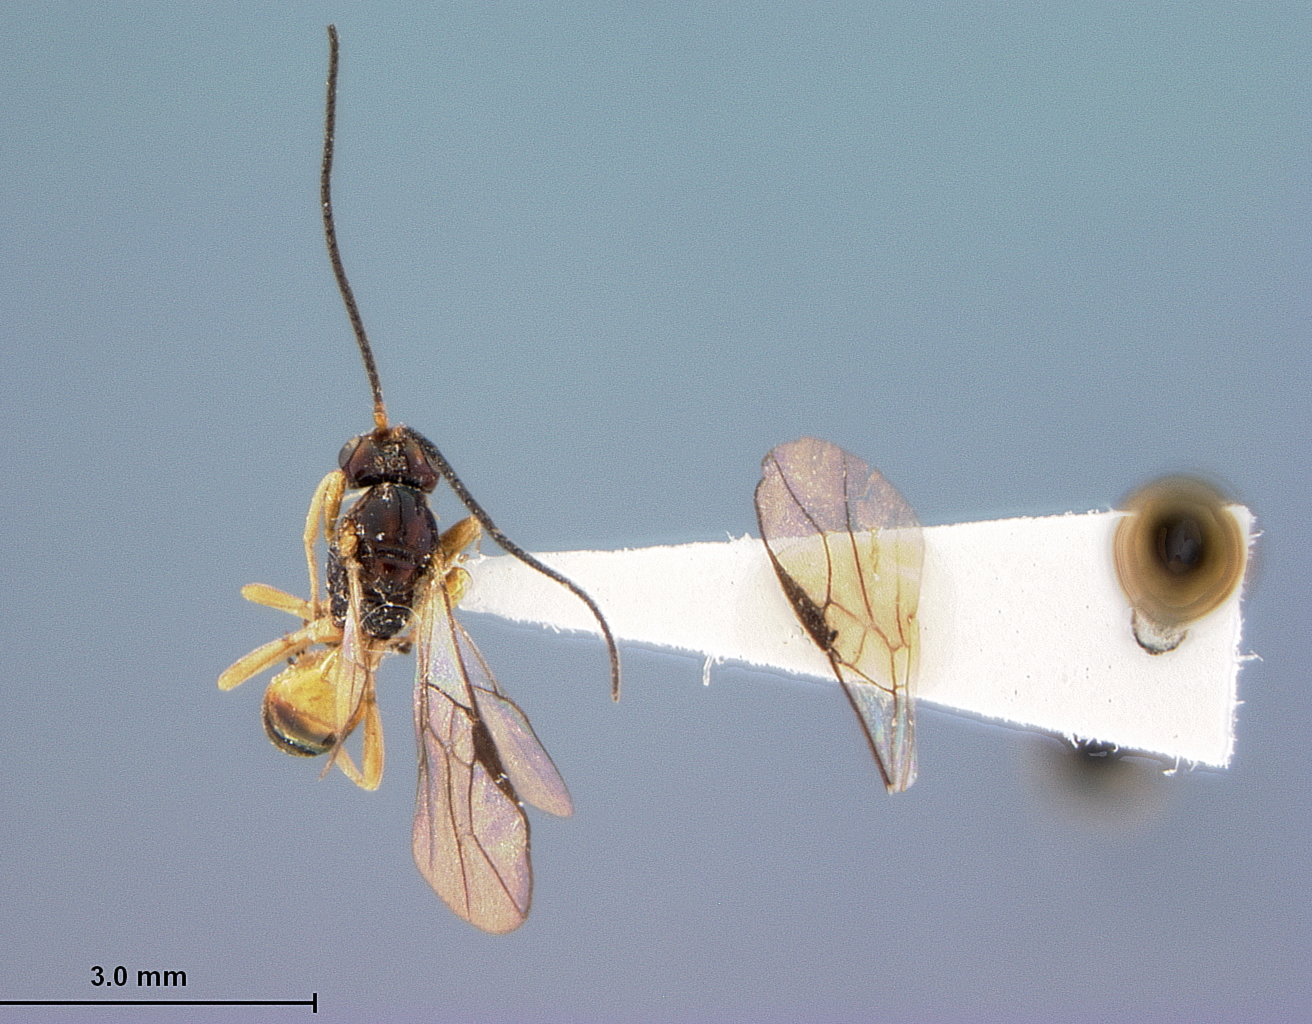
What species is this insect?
Opius elsalvadorensis
